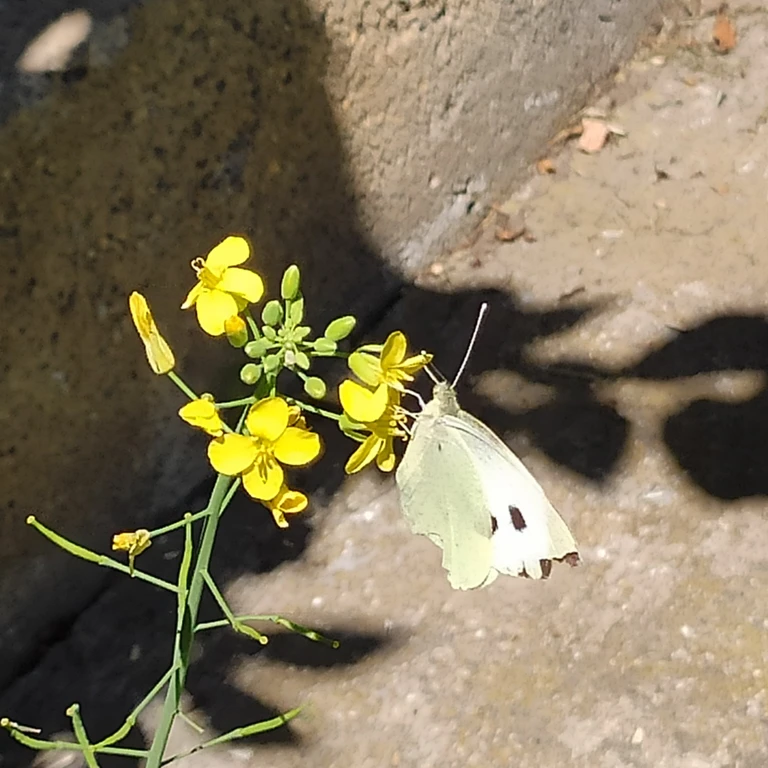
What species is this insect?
Pieris brassicae
